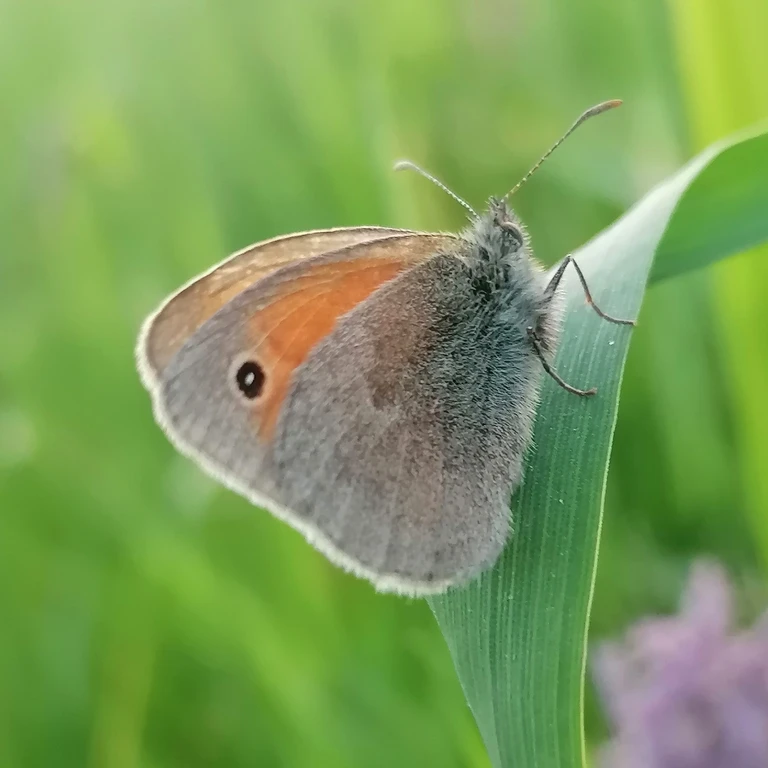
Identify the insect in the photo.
Coenonympha pamphilus
